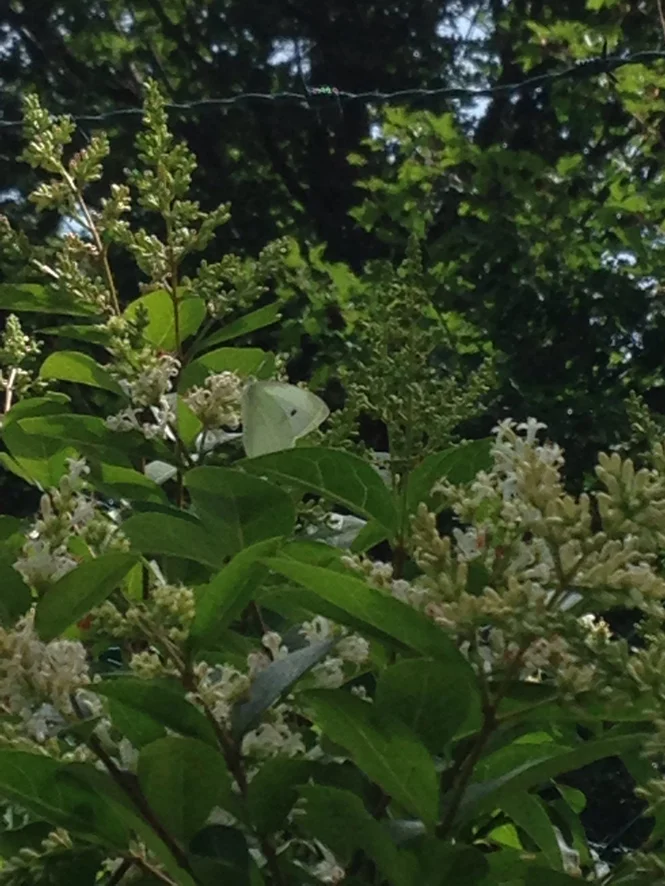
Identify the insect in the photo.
Pieris rapae
